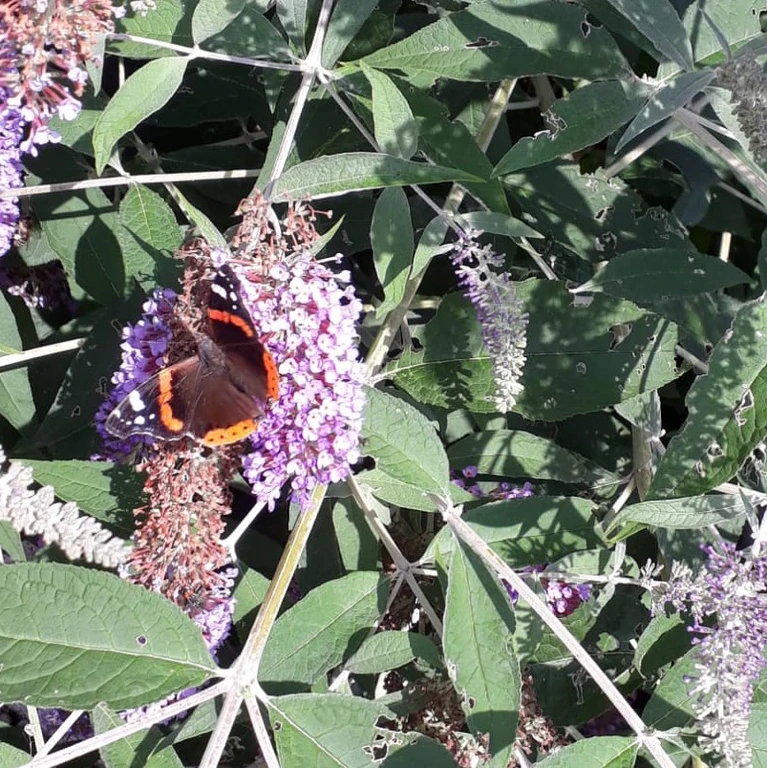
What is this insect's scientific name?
Vanessa atalanta
